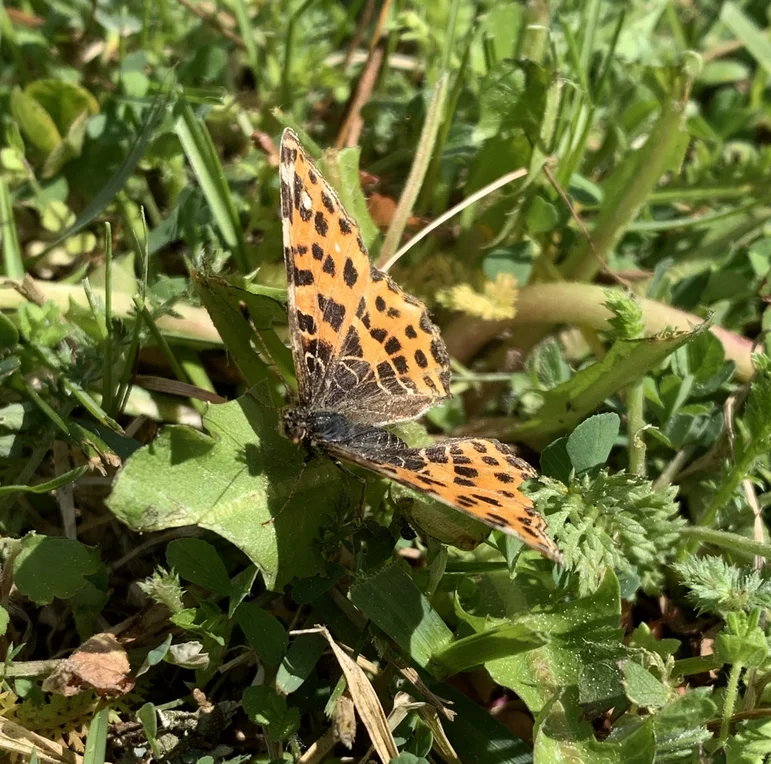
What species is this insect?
Araschnia levana
